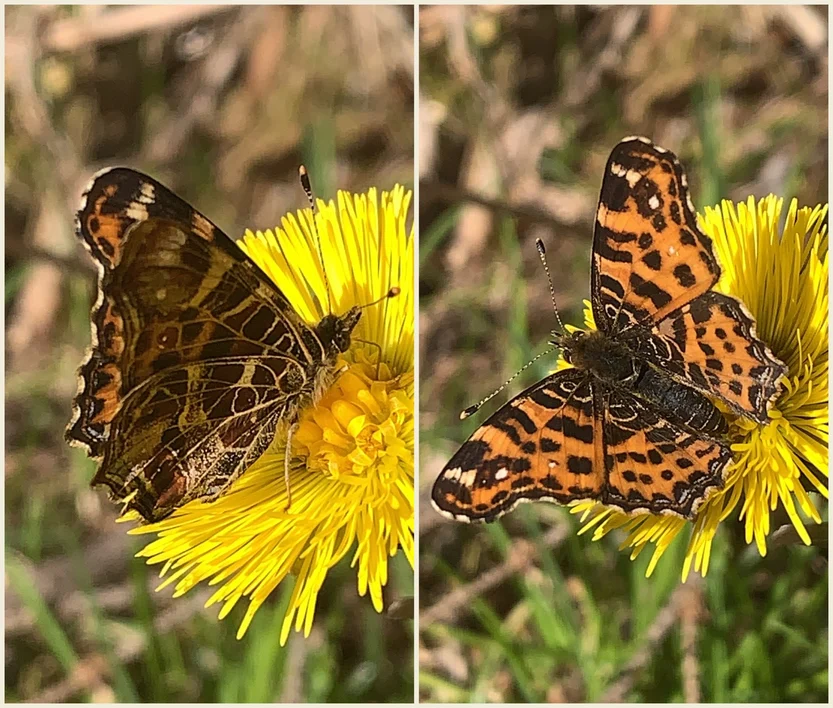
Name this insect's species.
Araschnia levana
